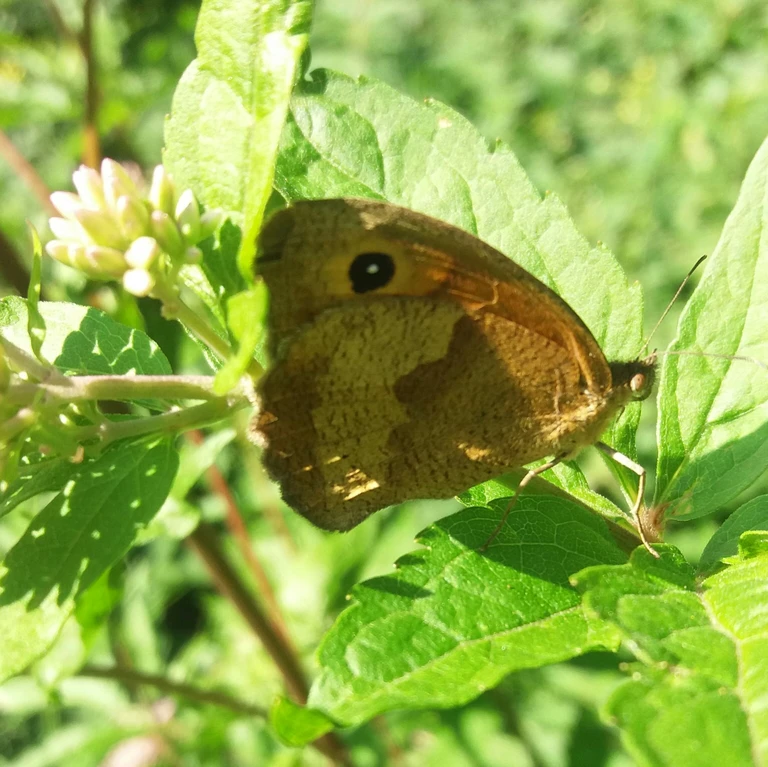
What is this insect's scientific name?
Maniola jurtina
